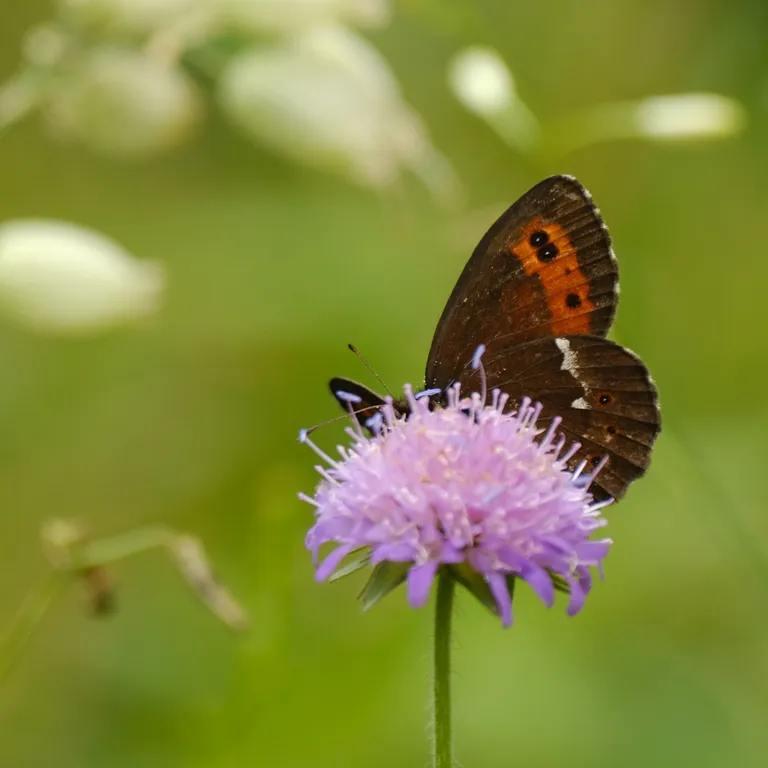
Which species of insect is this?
Erebia ligea
